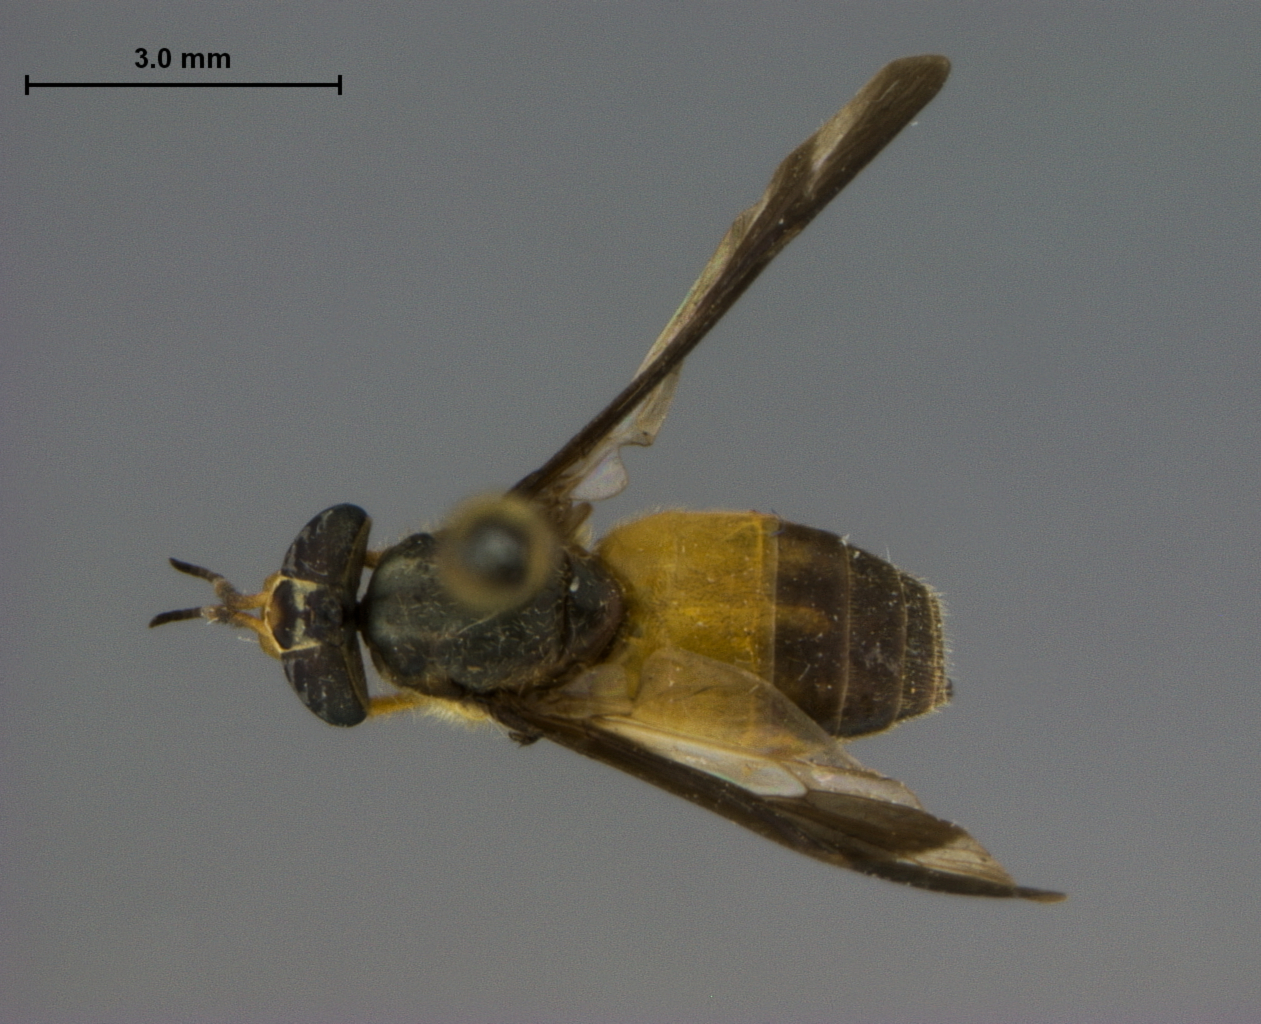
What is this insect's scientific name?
Chrysops tidwelli
